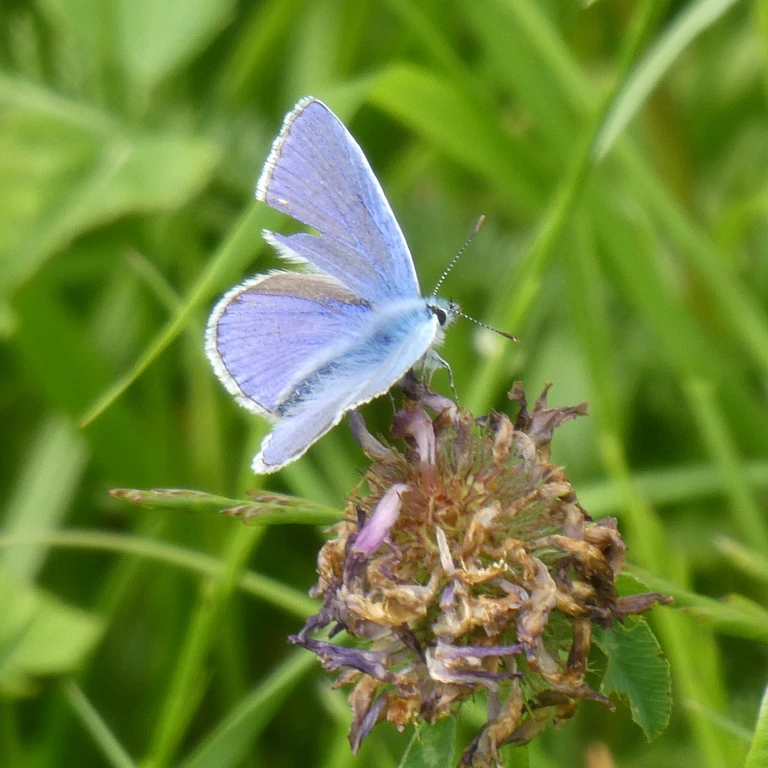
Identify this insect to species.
Polyommatus icarus
